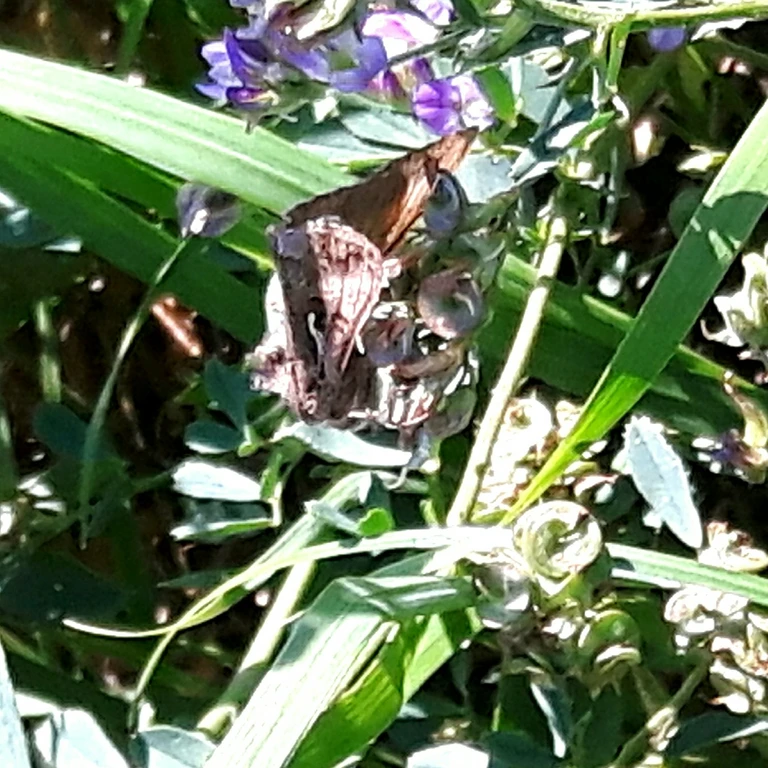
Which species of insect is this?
Autographa gamma
